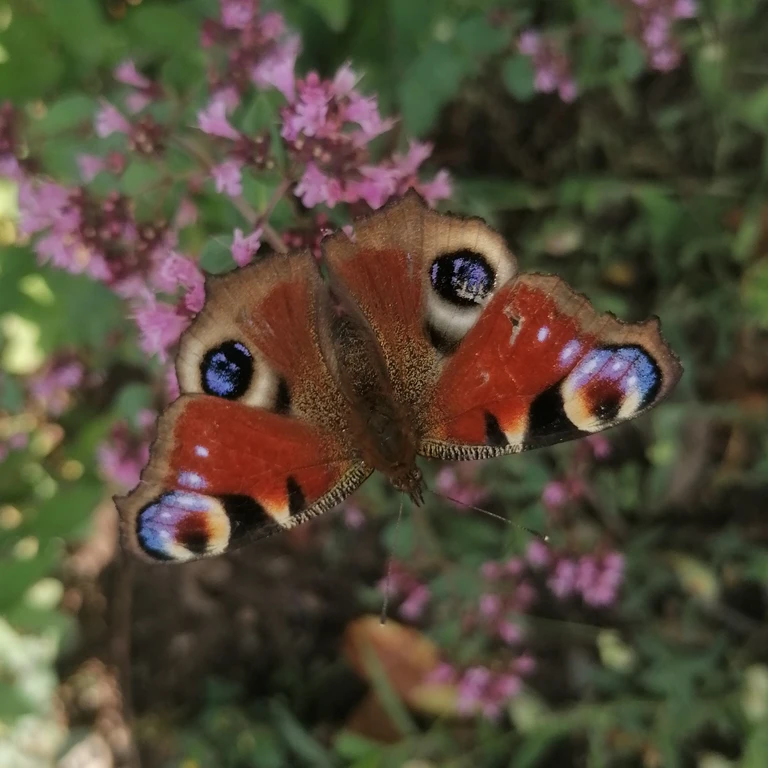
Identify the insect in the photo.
Aglais io
